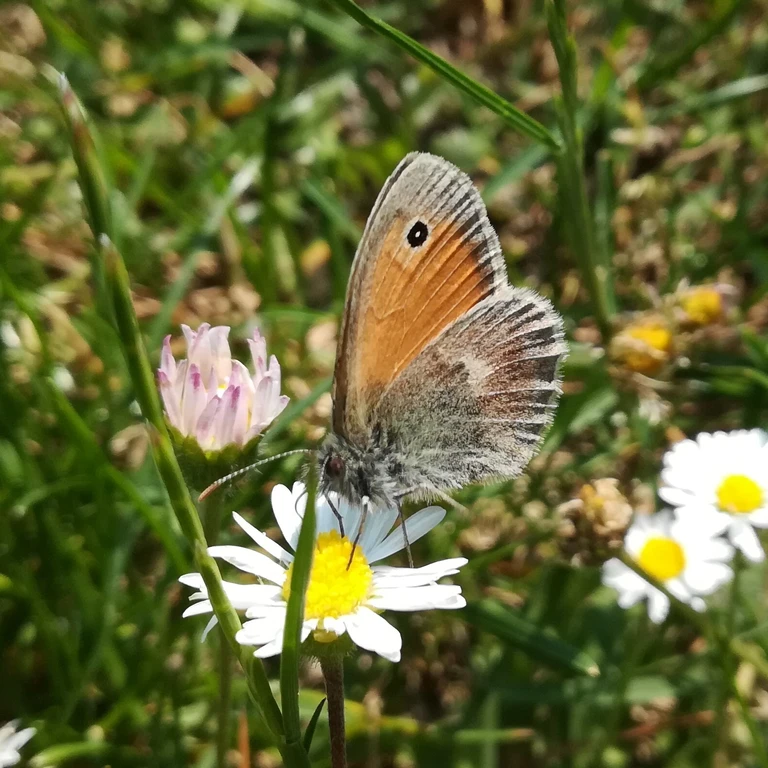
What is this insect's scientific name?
Coenonympha pamphilus
